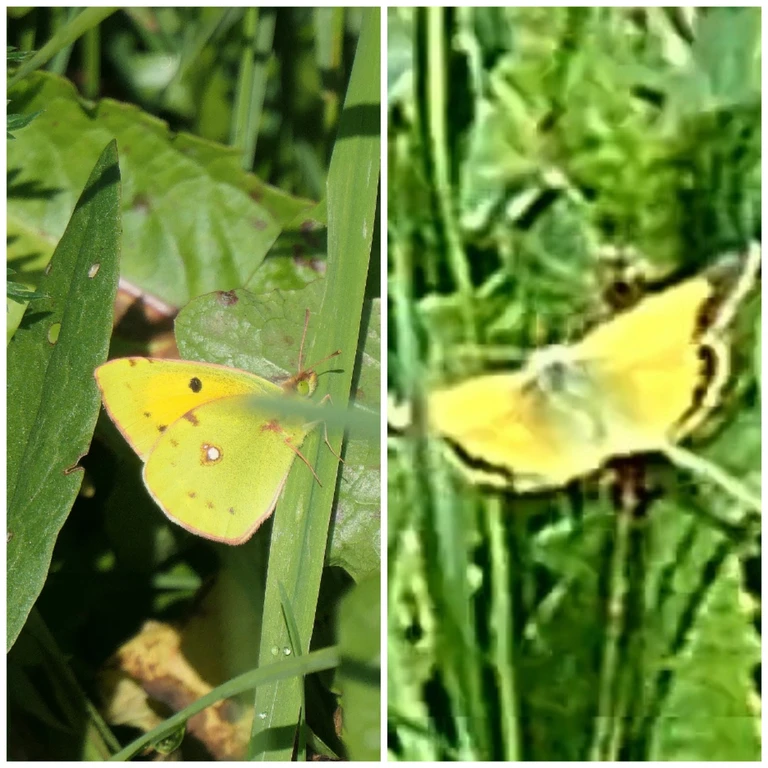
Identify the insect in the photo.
Colias croceus
